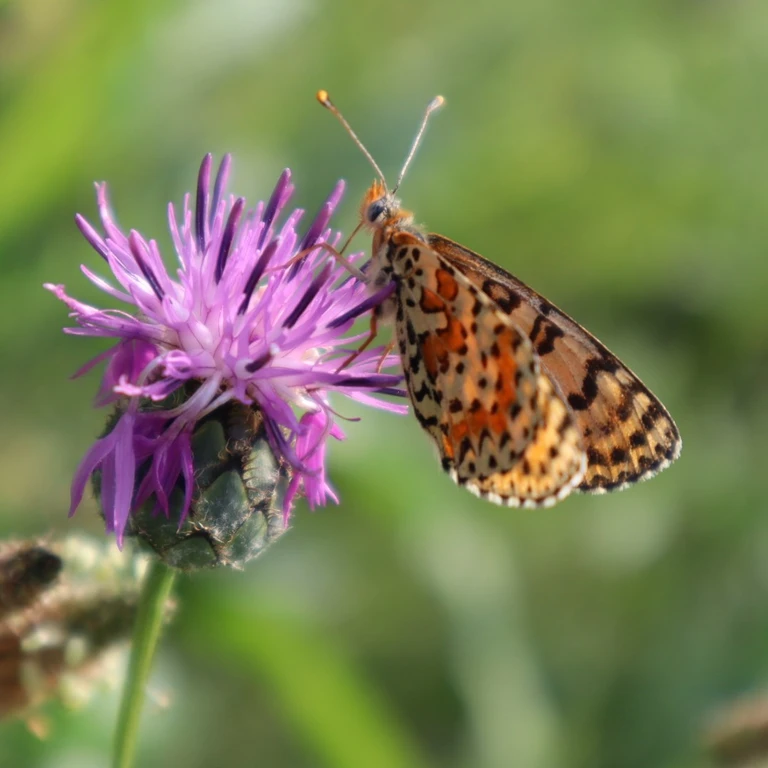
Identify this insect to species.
Melitaea didyma
